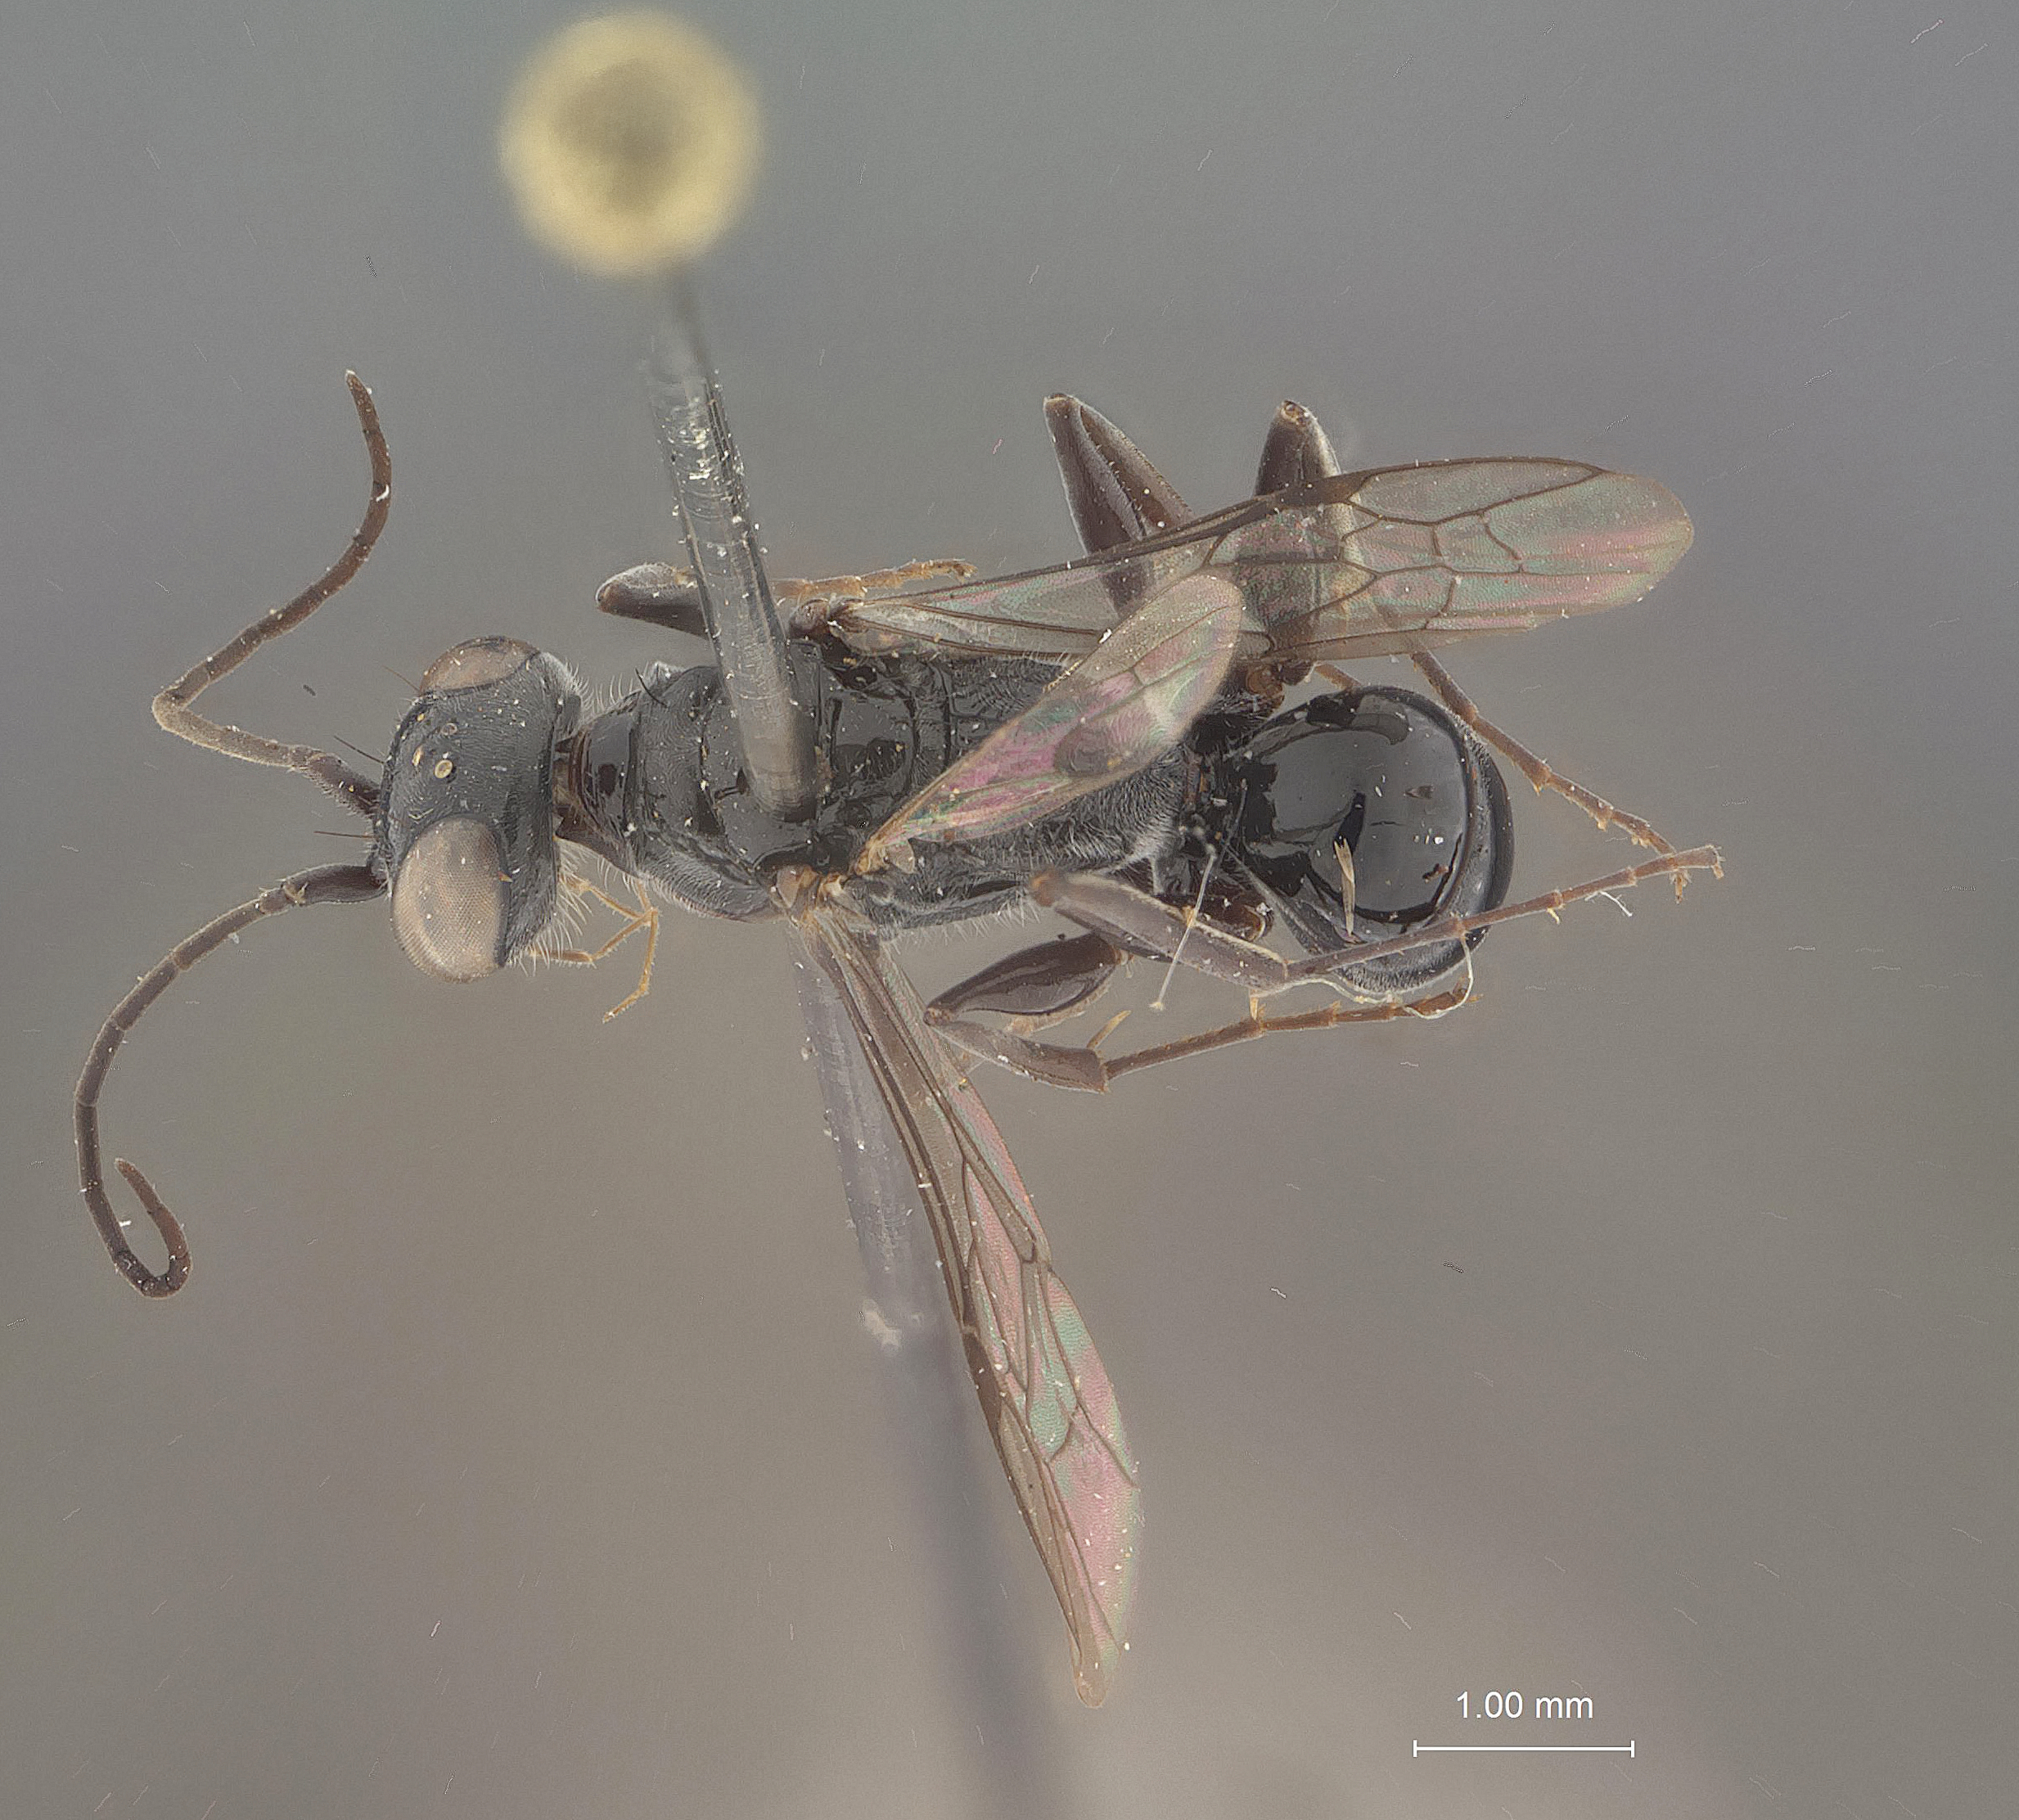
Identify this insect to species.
Dolichurus silvicola
